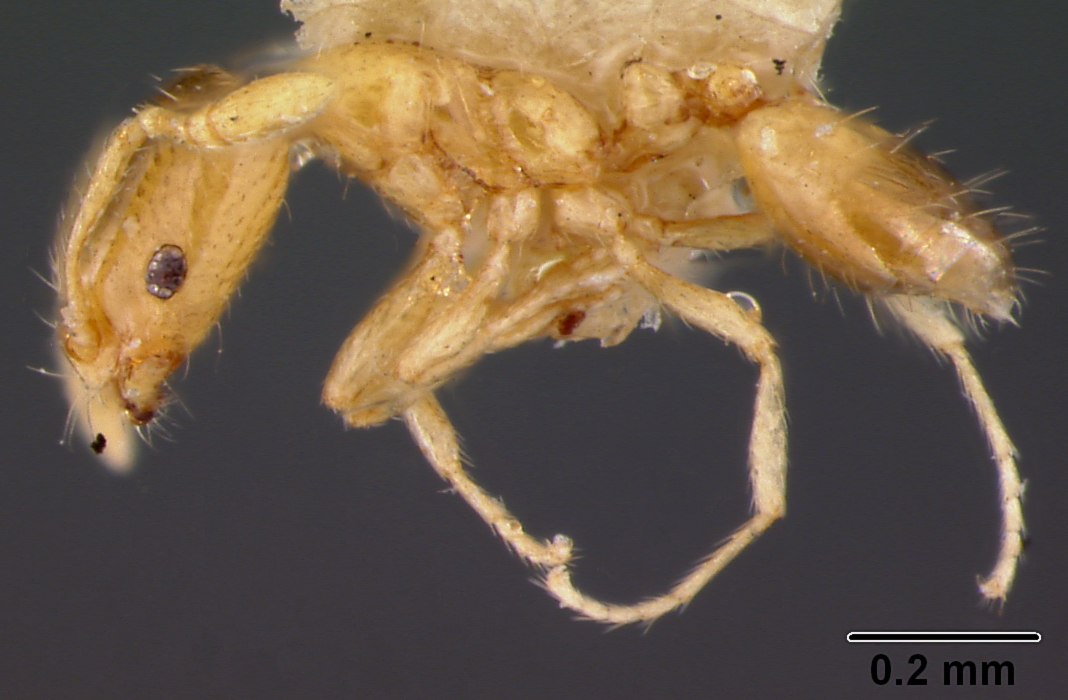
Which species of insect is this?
Monomorium atomus
